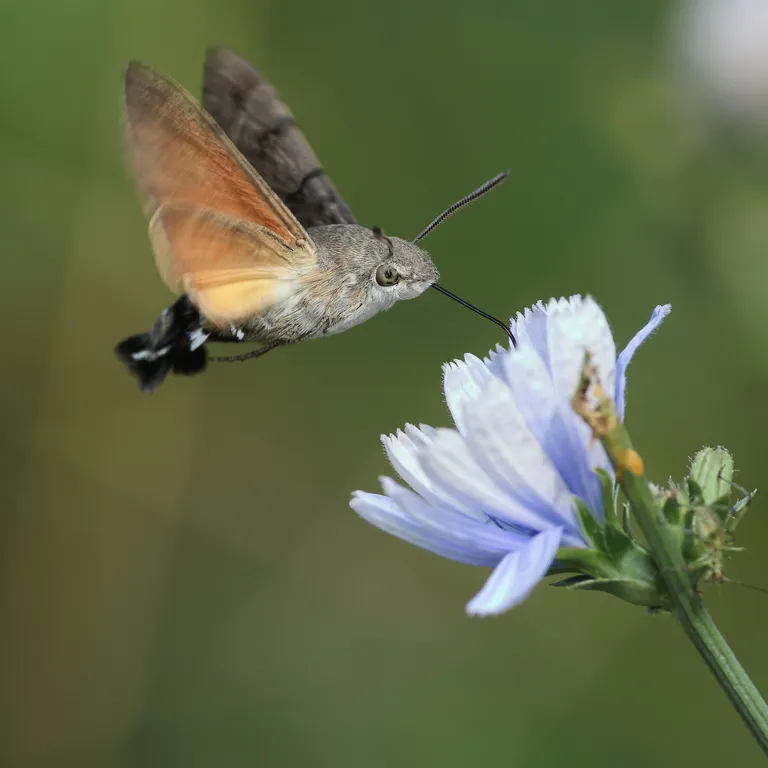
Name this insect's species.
Macroglossum stellatarum
